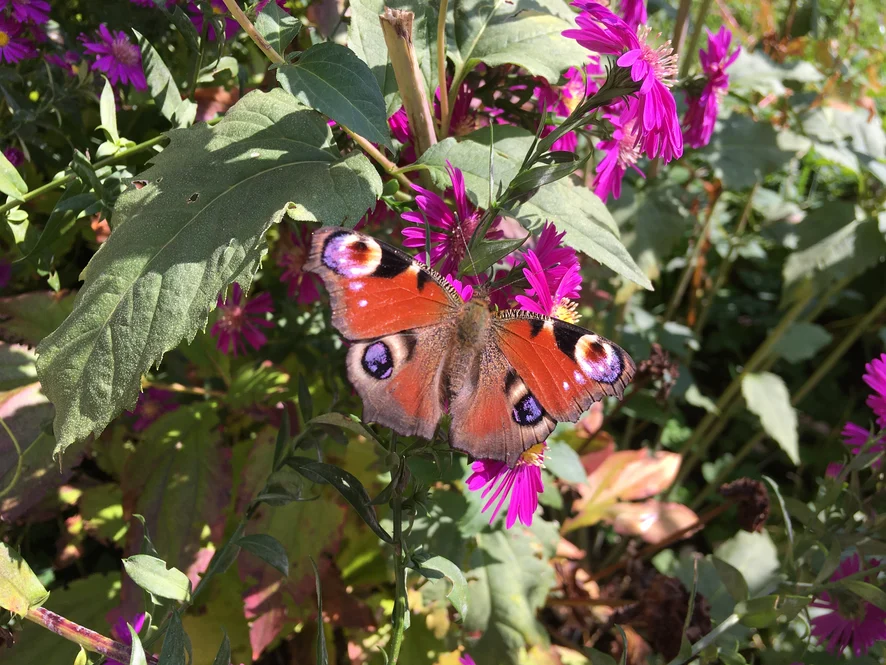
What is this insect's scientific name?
Aglais io
